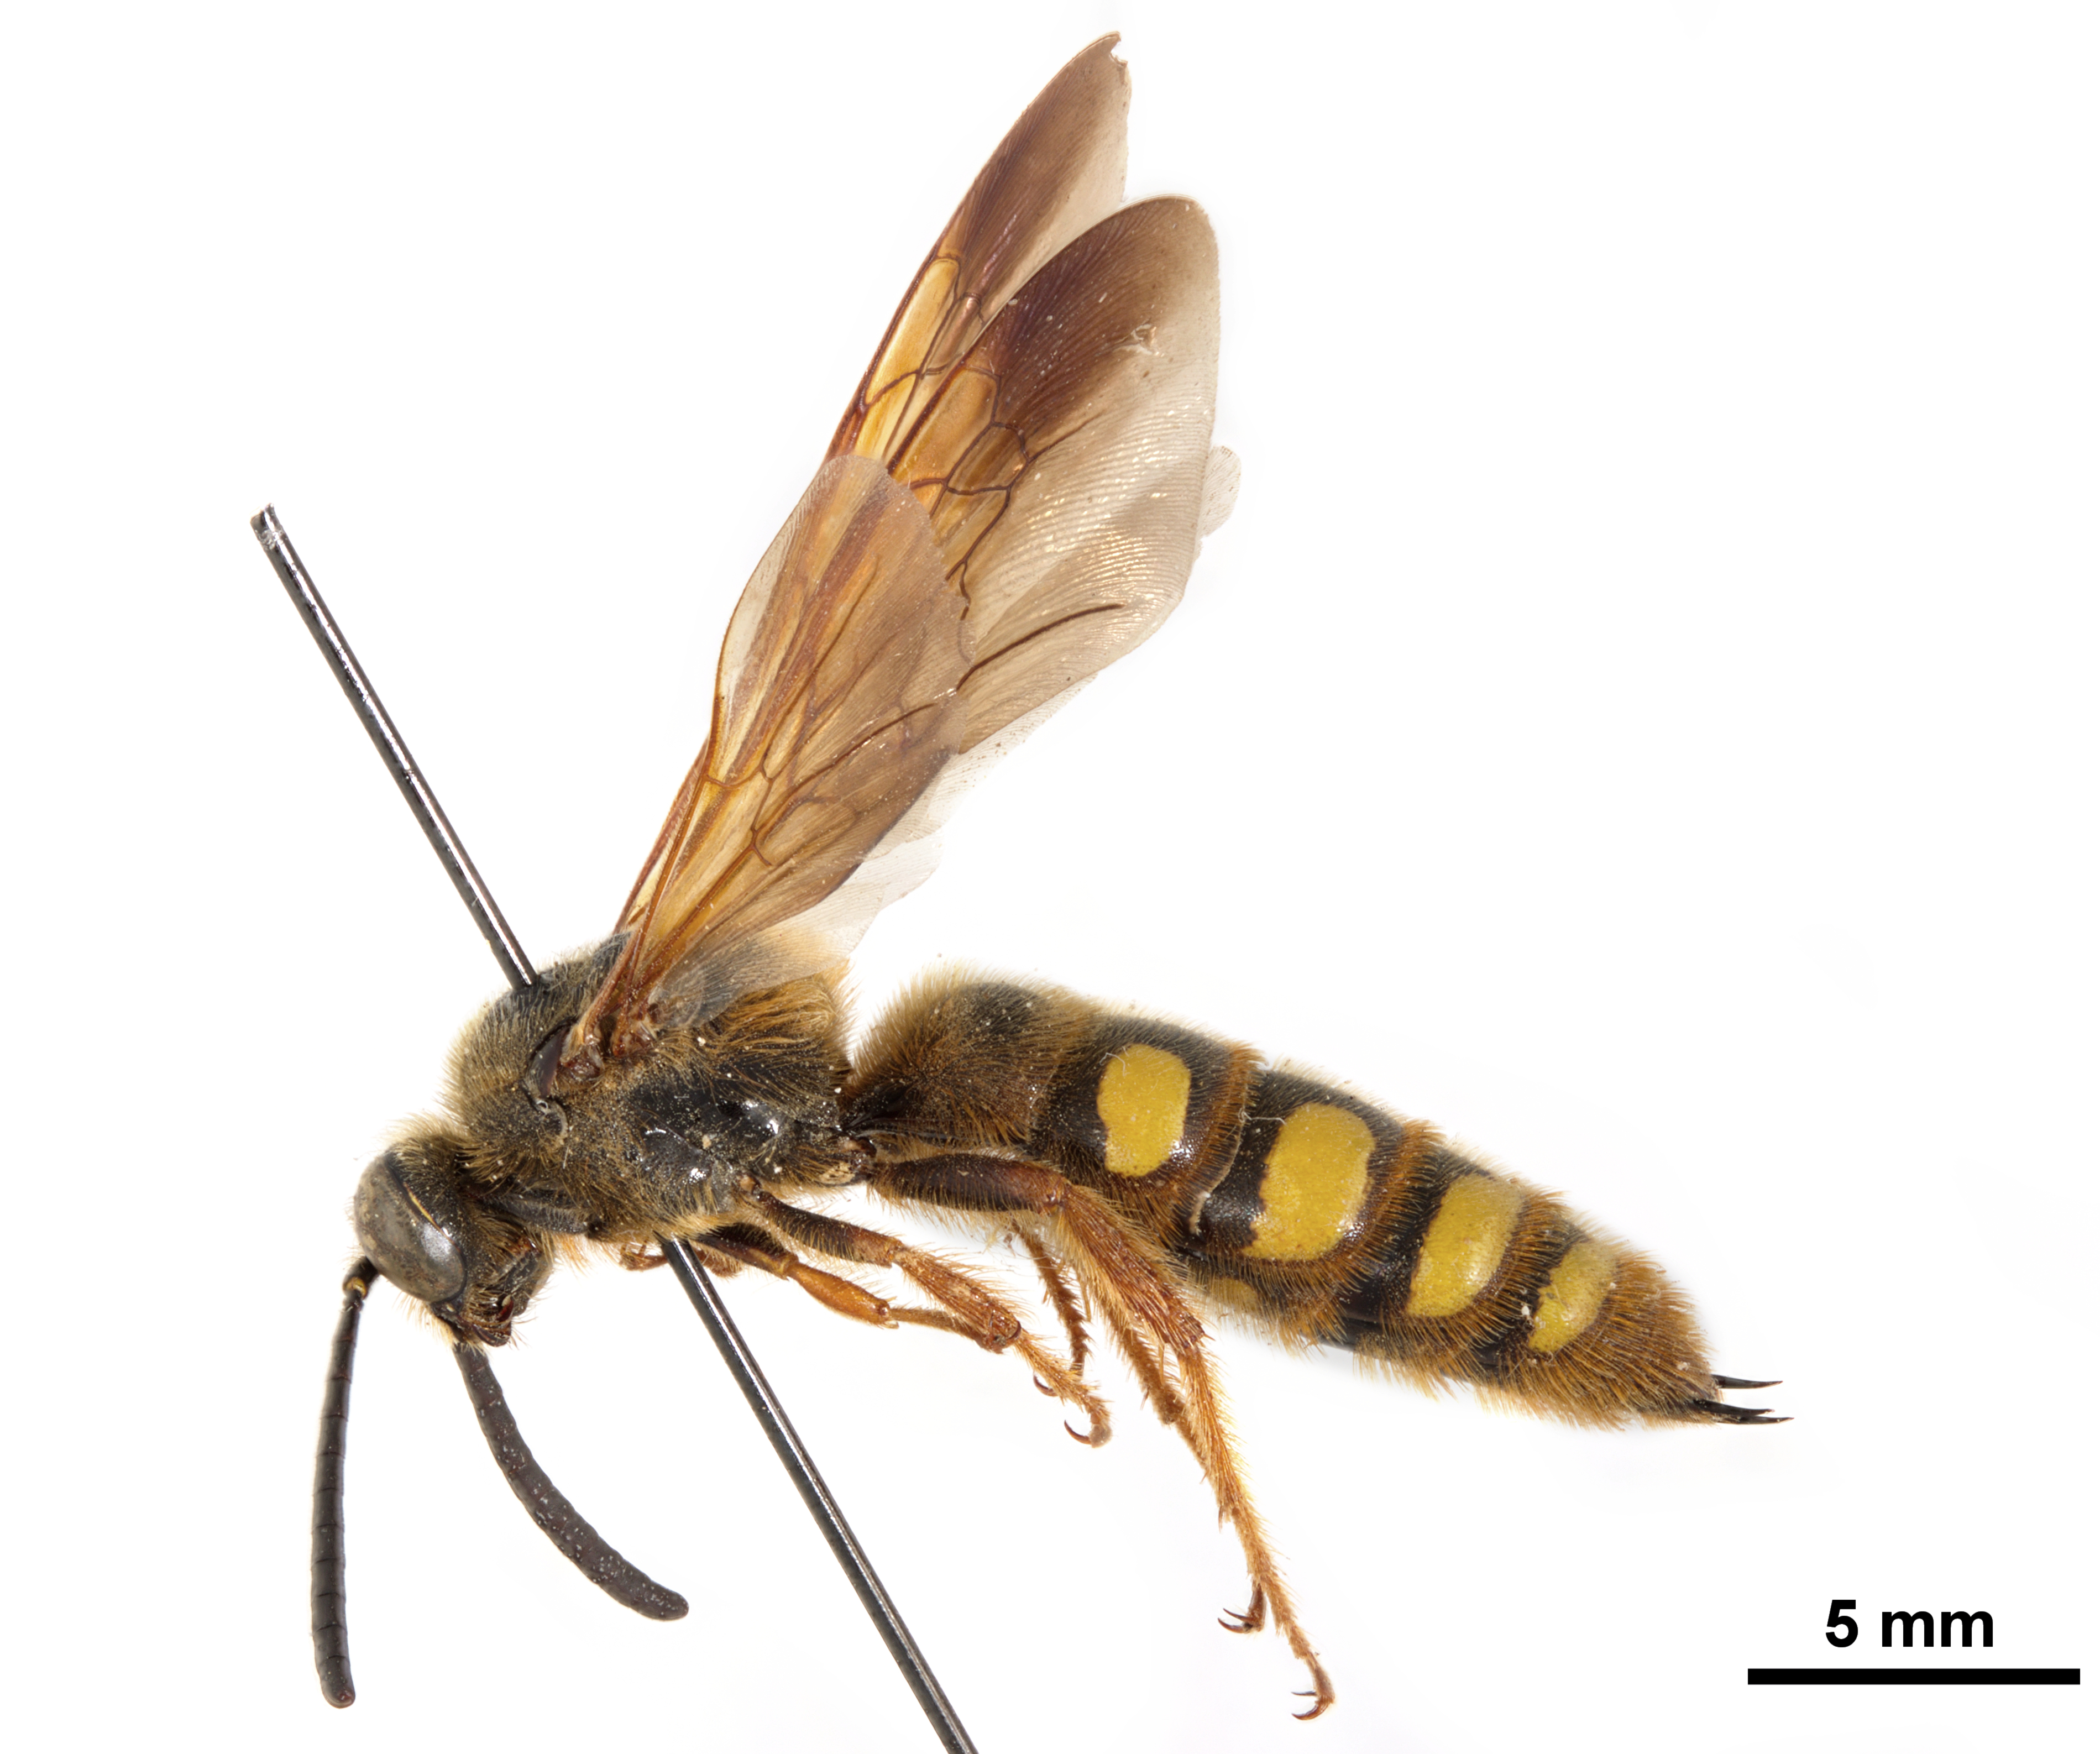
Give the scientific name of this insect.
Campsoscolia pollenifera
